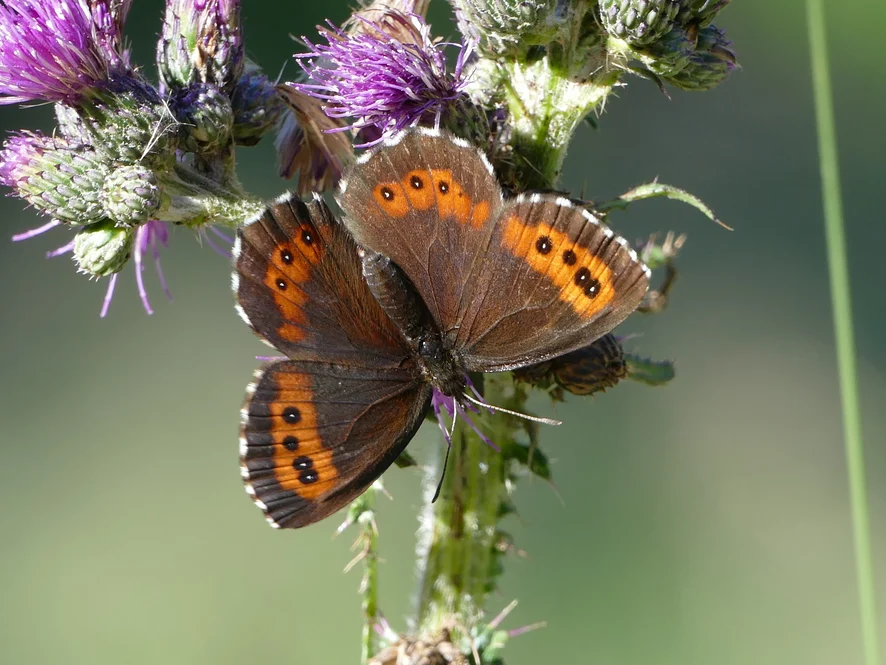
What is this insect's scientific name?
Erebia ligea
